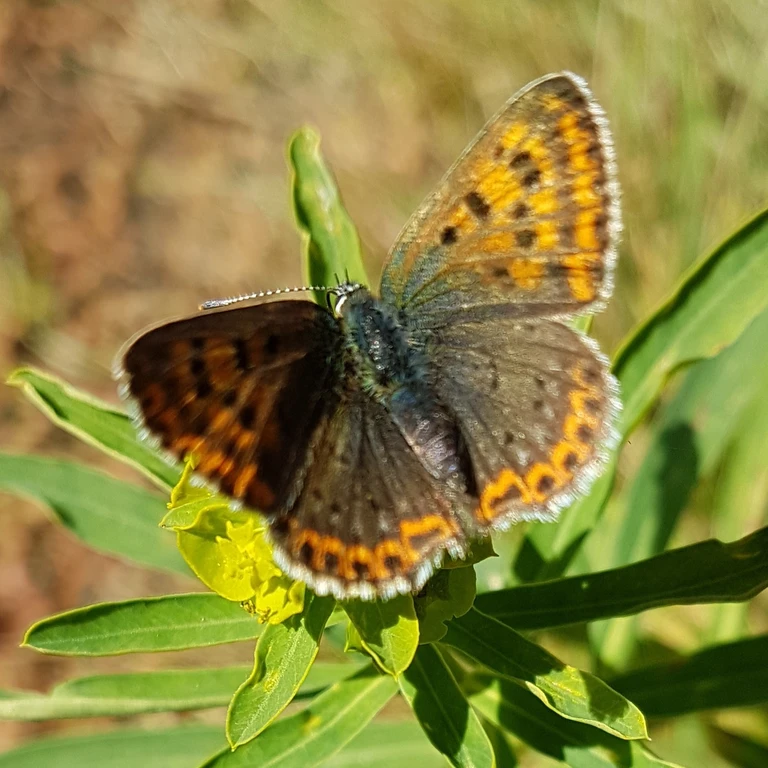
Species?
Lycaena tityrus (also Loweia tityrus)
